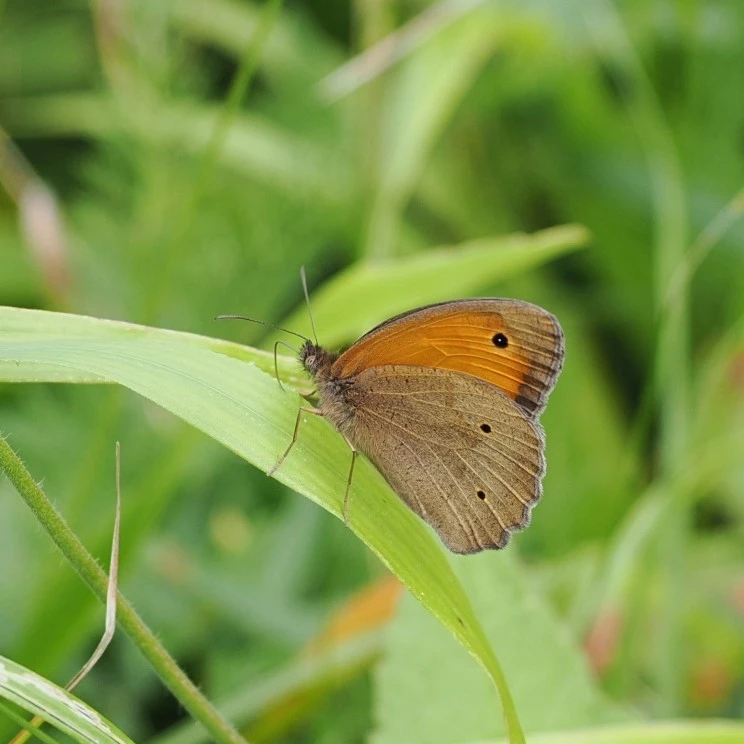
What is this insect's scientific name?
Maniola jurtina
